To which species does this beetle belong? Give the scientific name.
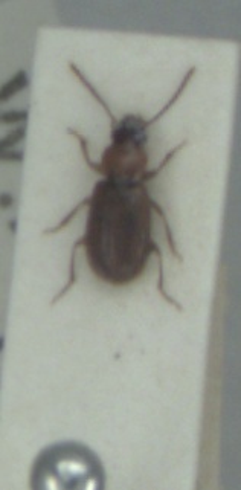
Acupalpus dubius
